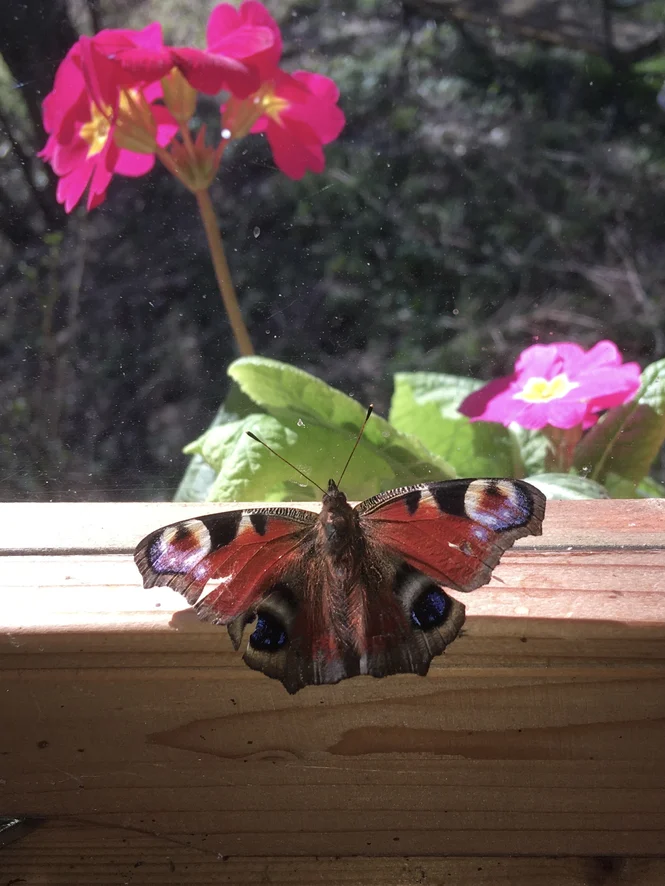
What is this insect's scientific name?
Aglais io
